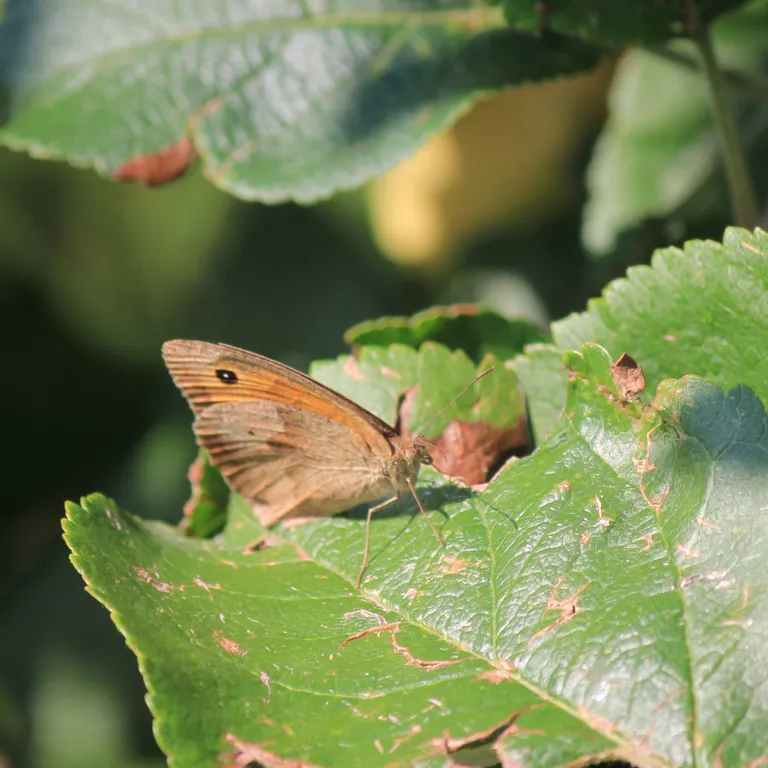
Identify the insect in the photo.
Maniola jurtina
